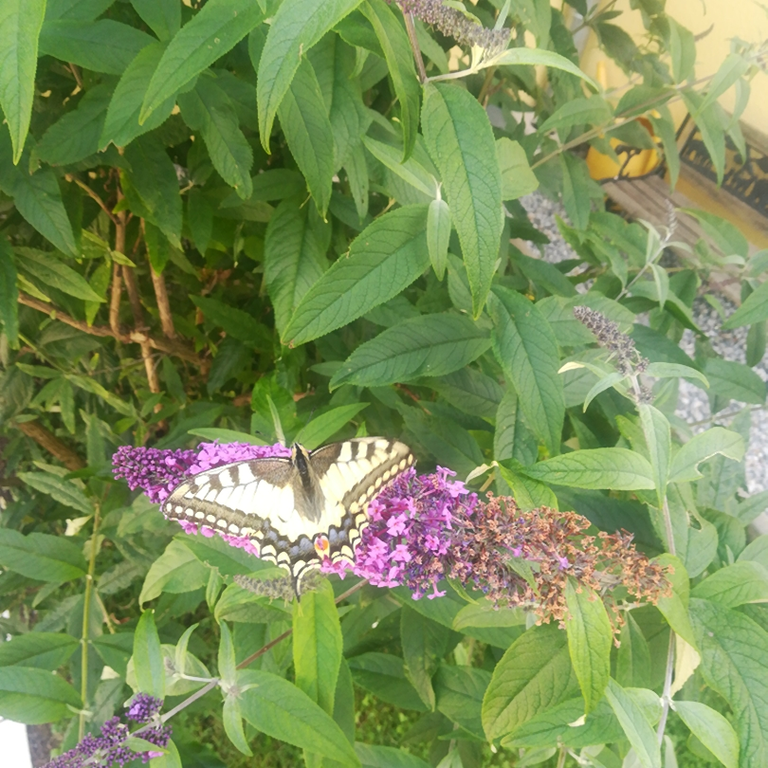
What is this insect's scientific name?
Papilio machaon
